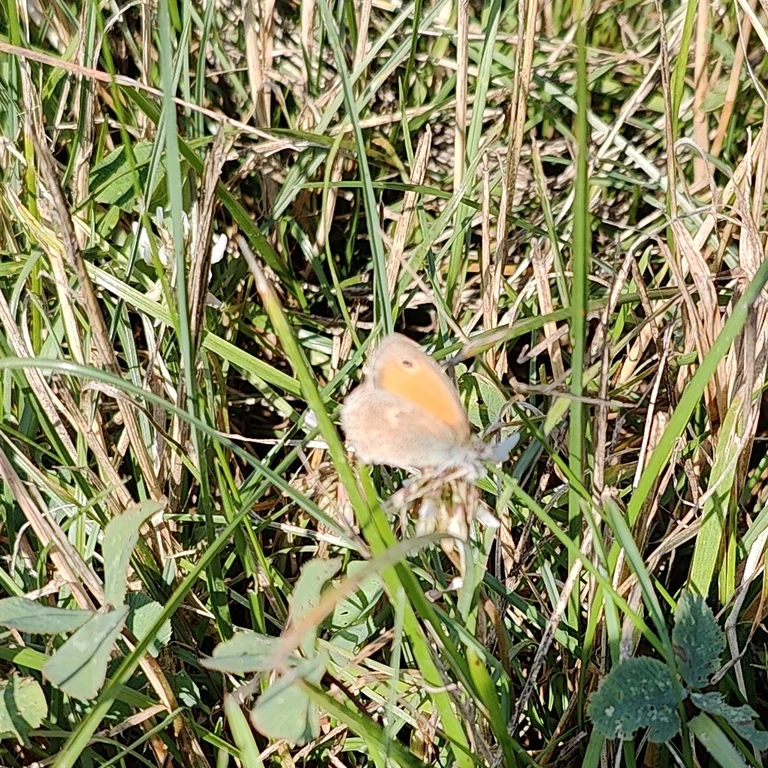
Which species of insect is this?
Coenonympha pamphilus
